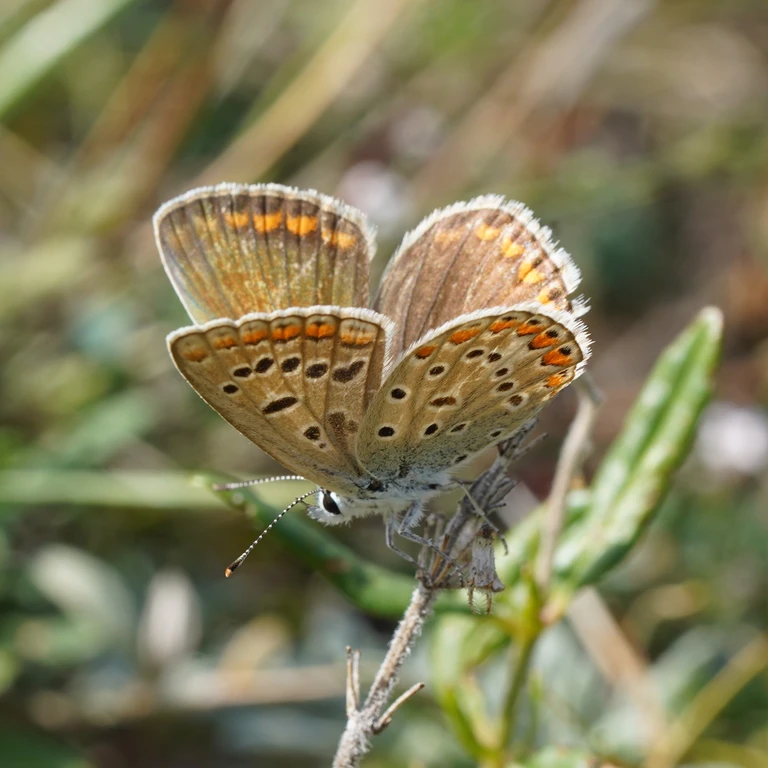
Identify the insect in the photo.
Polyommatus icarus
